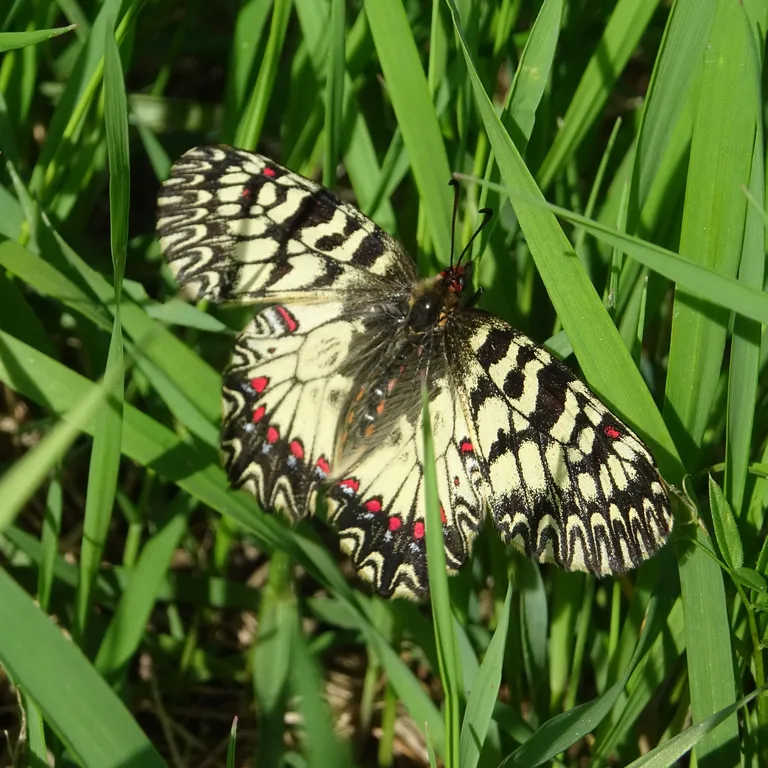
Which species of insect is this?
Zerynthia polyxena
